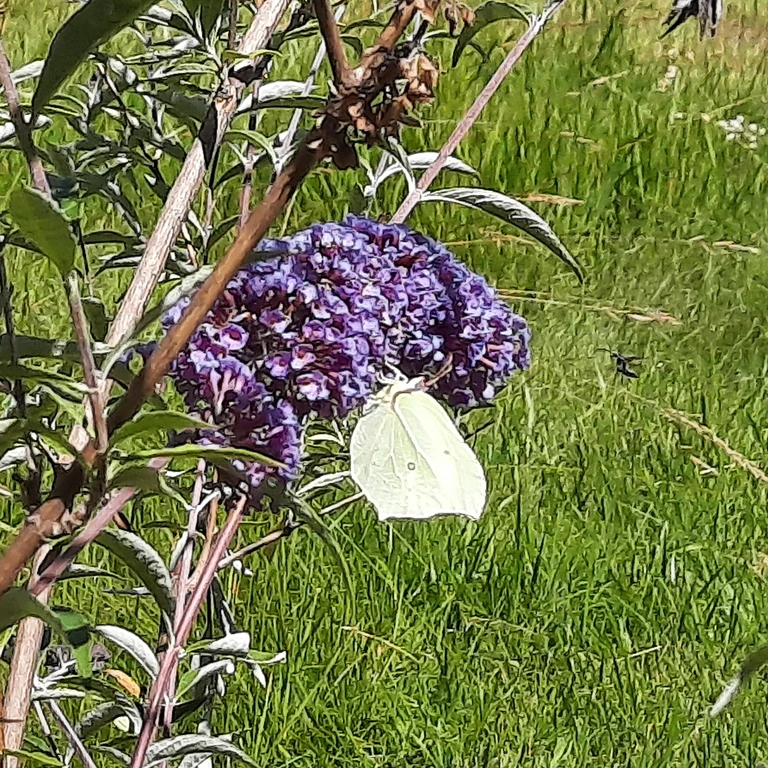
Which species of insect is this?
Gonepteryx rhamni
